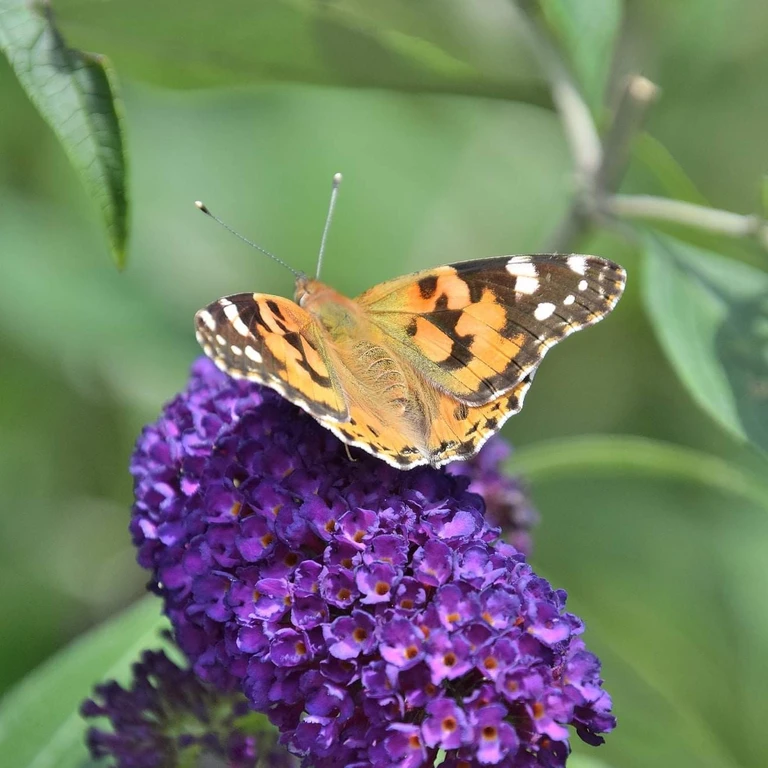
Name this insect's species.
Vanessa cardui
